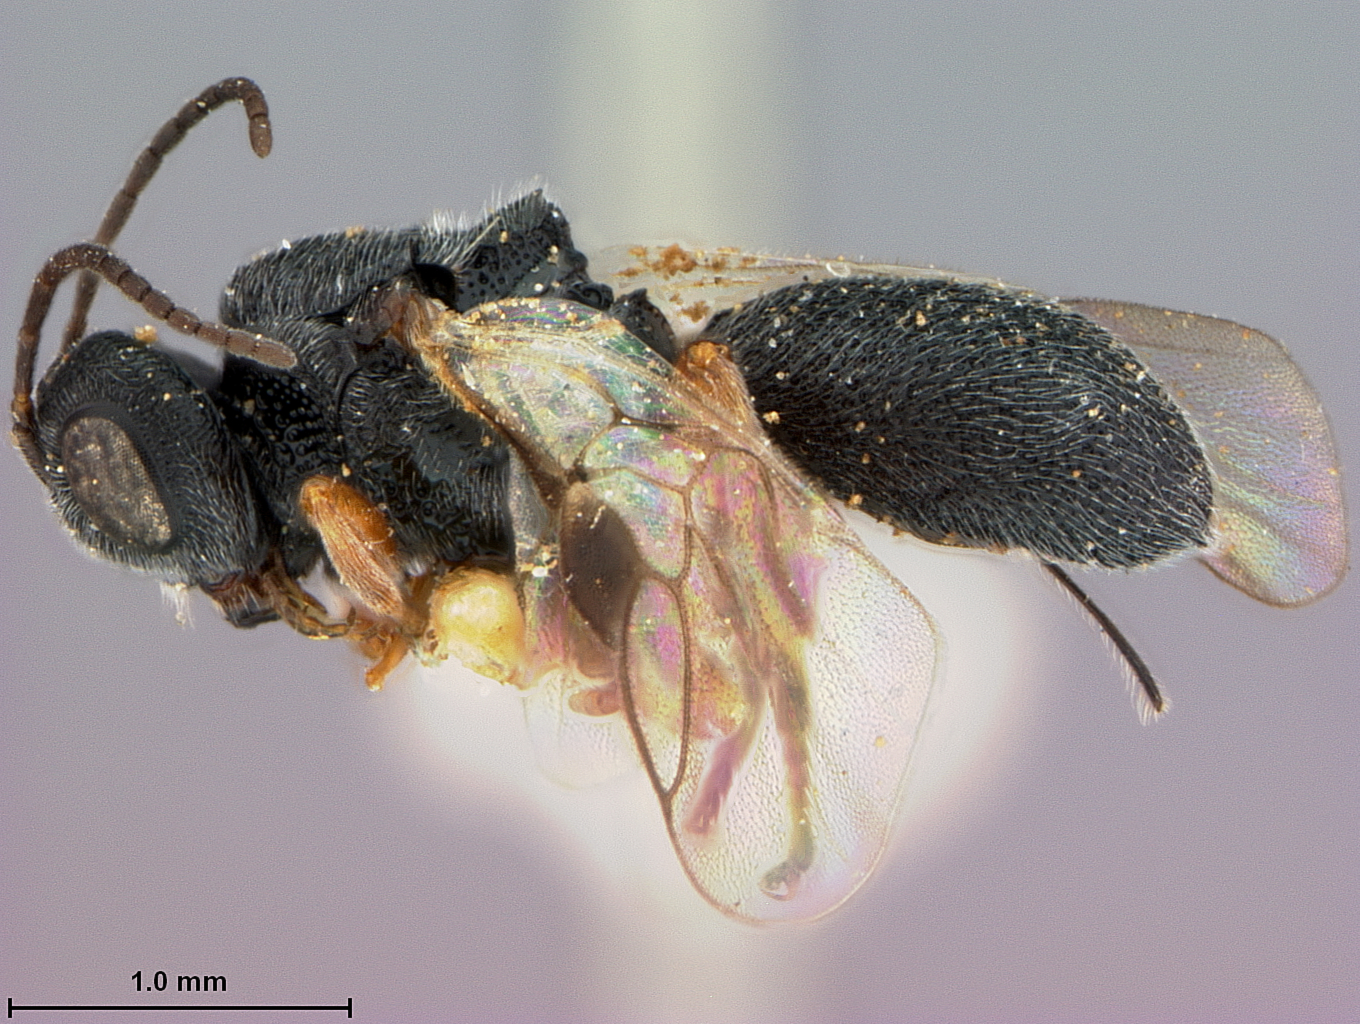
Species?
Urosigalphus neobruchi
